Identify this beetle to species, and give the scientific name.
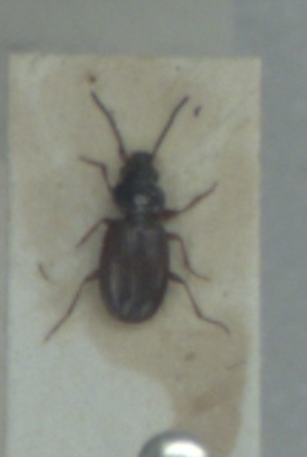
Bembidion mannerheimii
